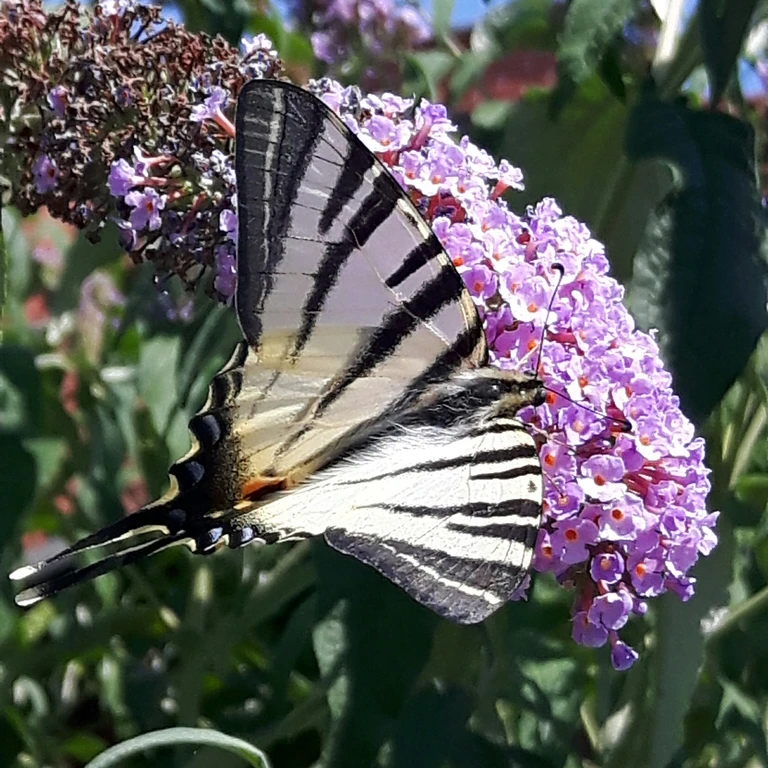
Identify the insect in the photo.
Iphiclides podalirius
